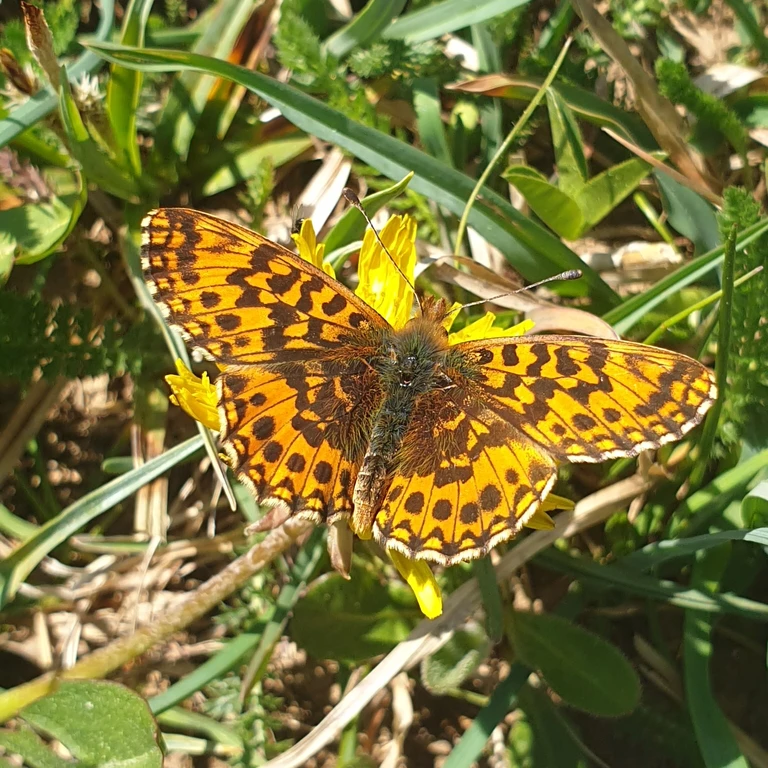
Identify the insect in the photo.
Boloria dia
